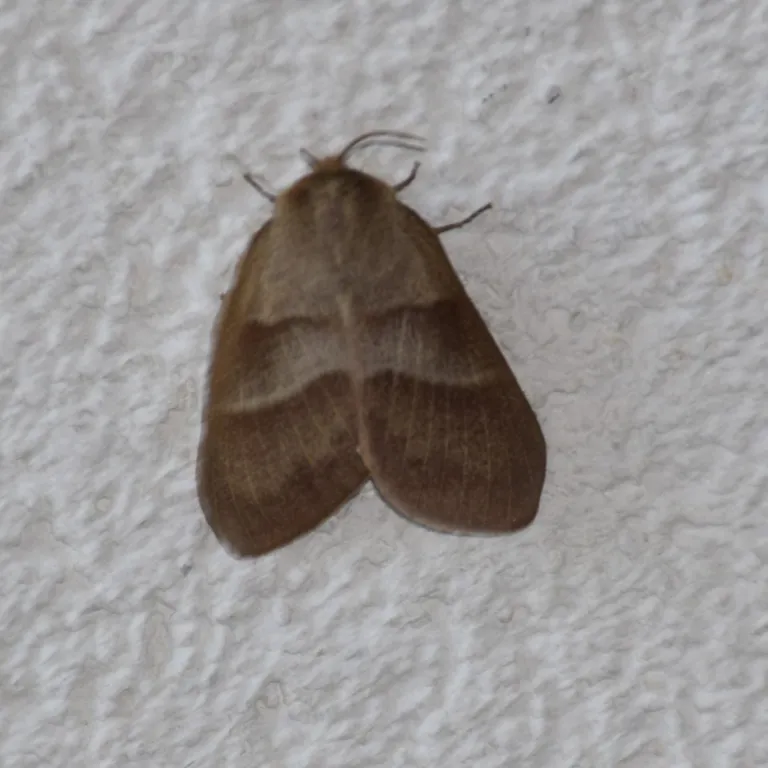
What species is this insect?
Macrothylacia rubi
